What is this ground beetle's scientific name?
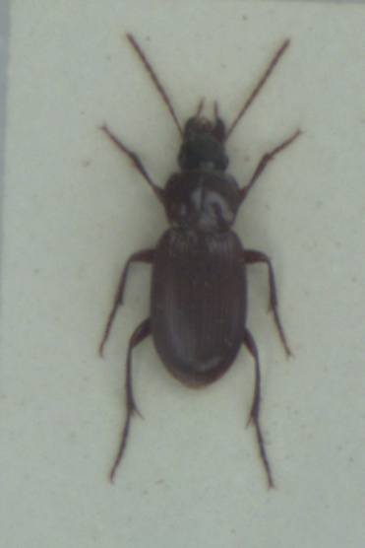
Platyderus depressus
